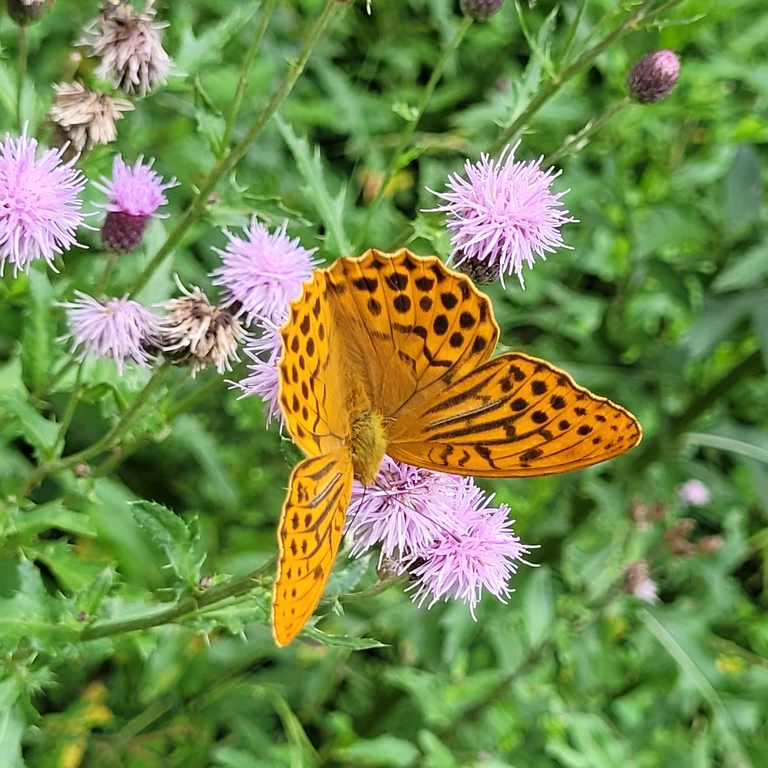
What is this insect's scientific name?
Argynnis paphia
